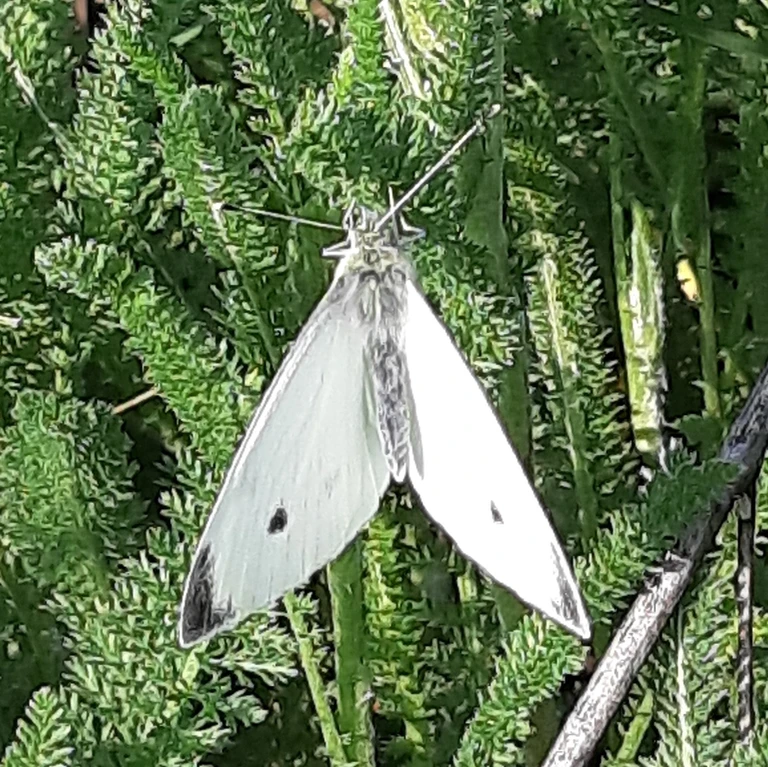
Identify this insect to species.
Pieris rapae
